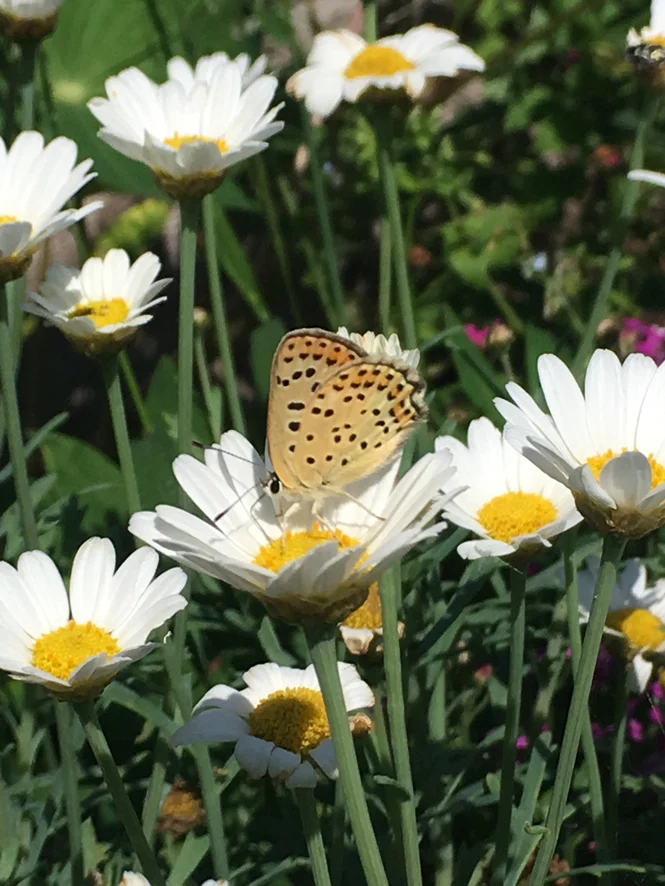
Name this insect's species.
Lycaena tityrus (also Loweia tityrus)
